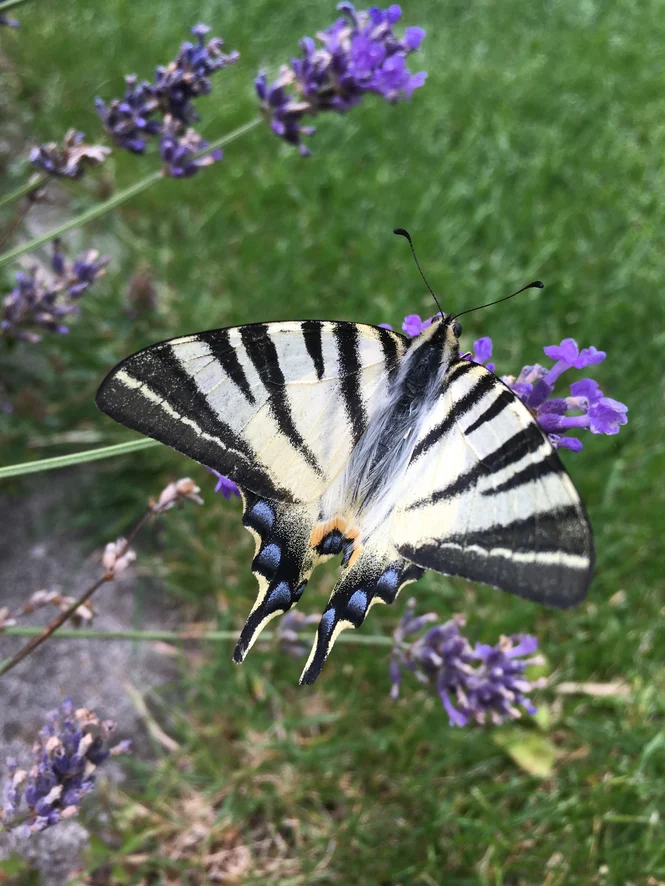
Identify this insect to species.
Iphiclides podalirius
